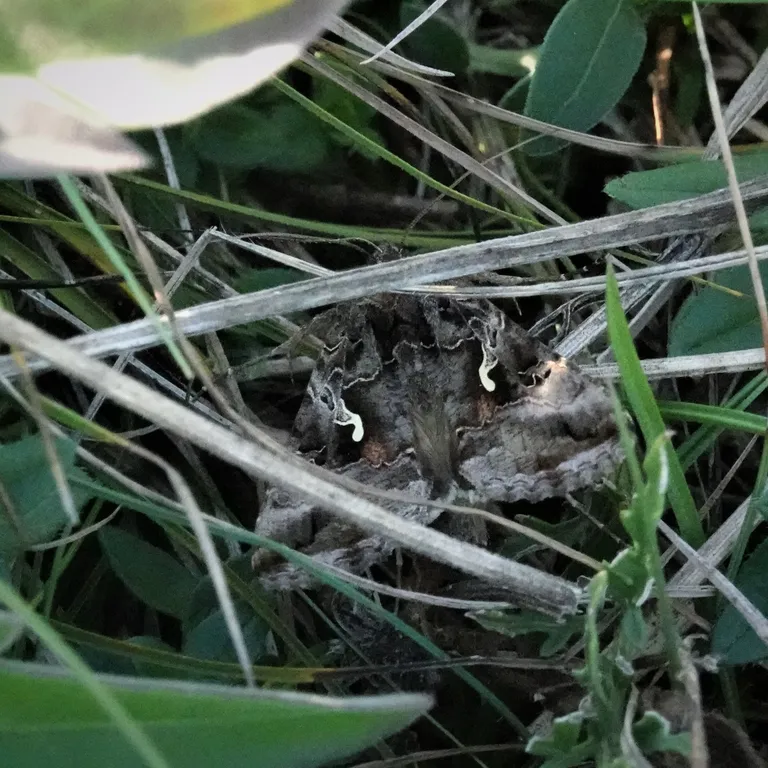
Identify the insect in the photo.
Autographa gamma
